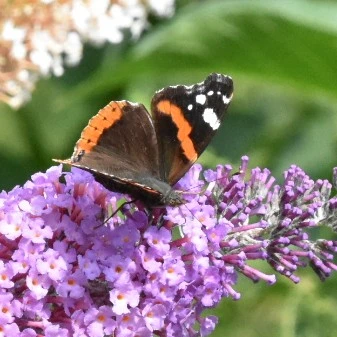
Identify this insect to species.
Vanessa atalanta
